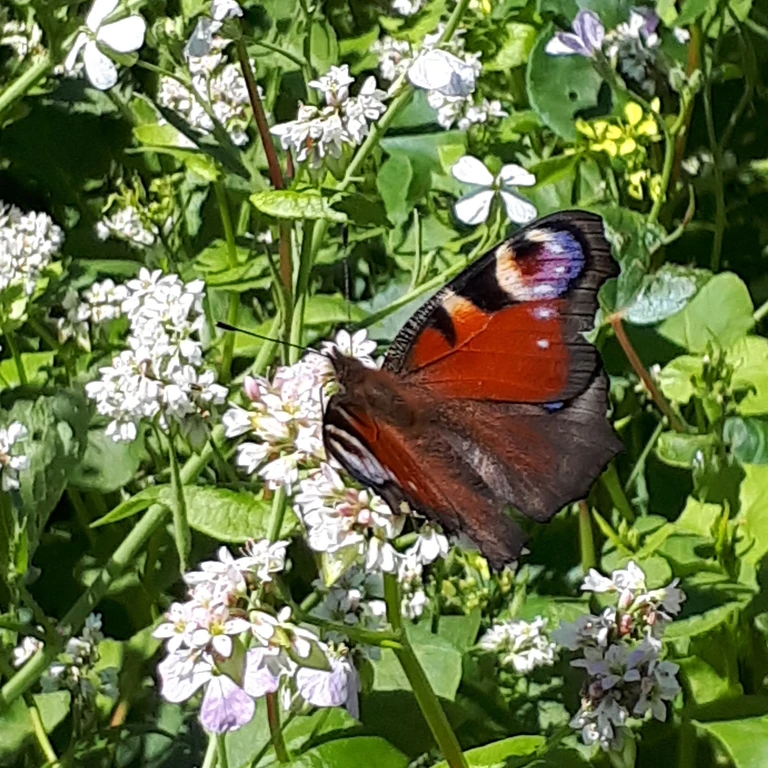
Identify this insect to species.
Aglais io
